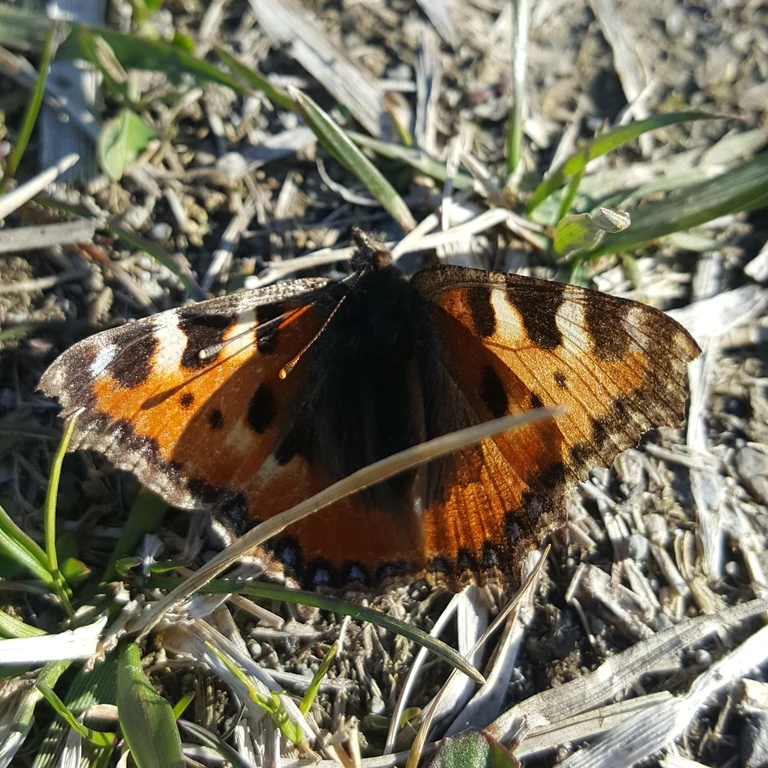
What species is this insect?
Aglais urticae
